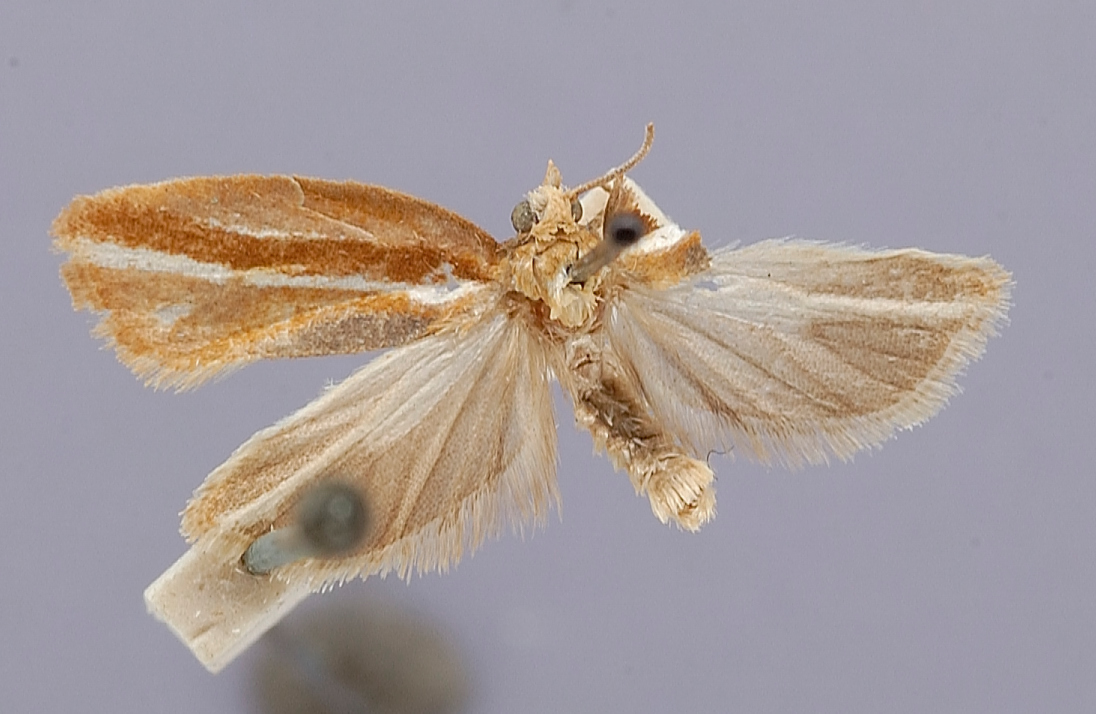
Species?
Peronea angusana
